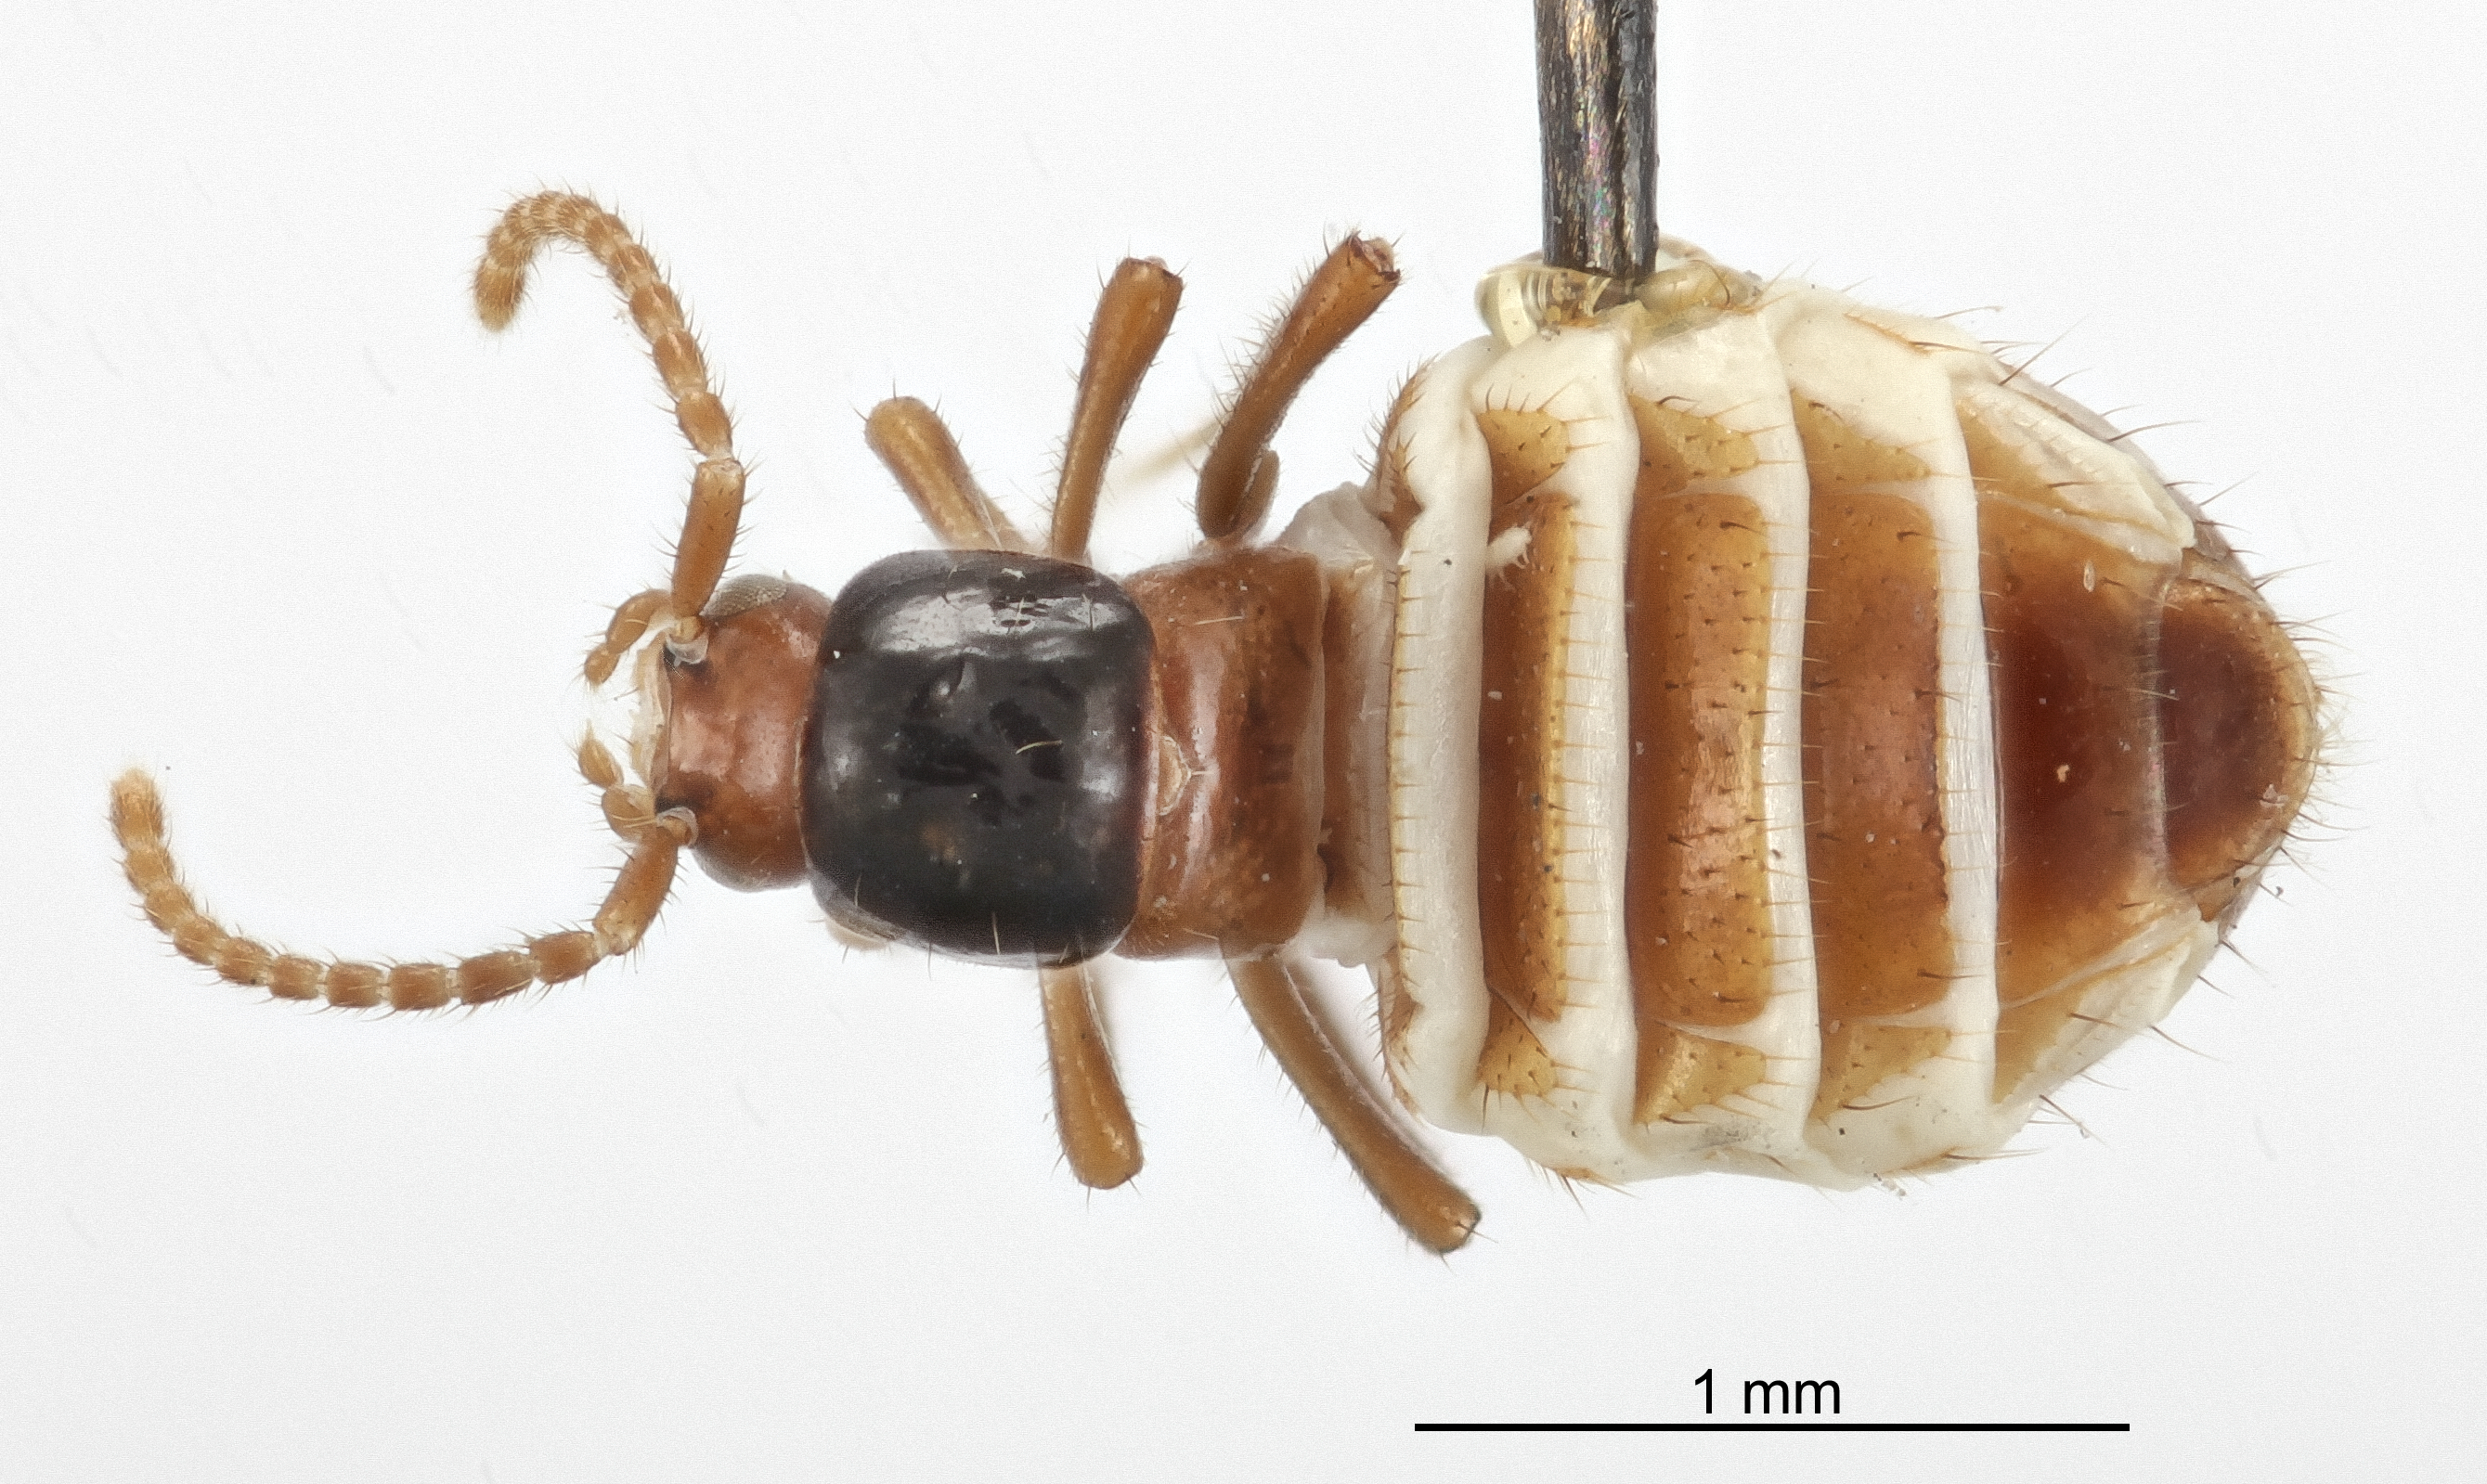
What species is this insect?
Termitogaster brevis
